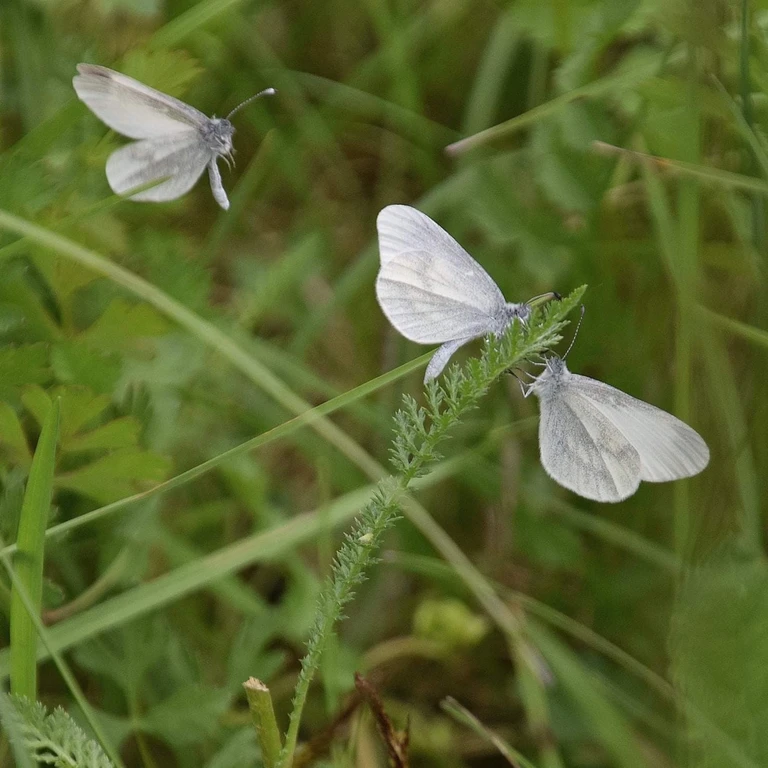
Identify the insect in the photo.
Leptidea sinapis/juvernica
